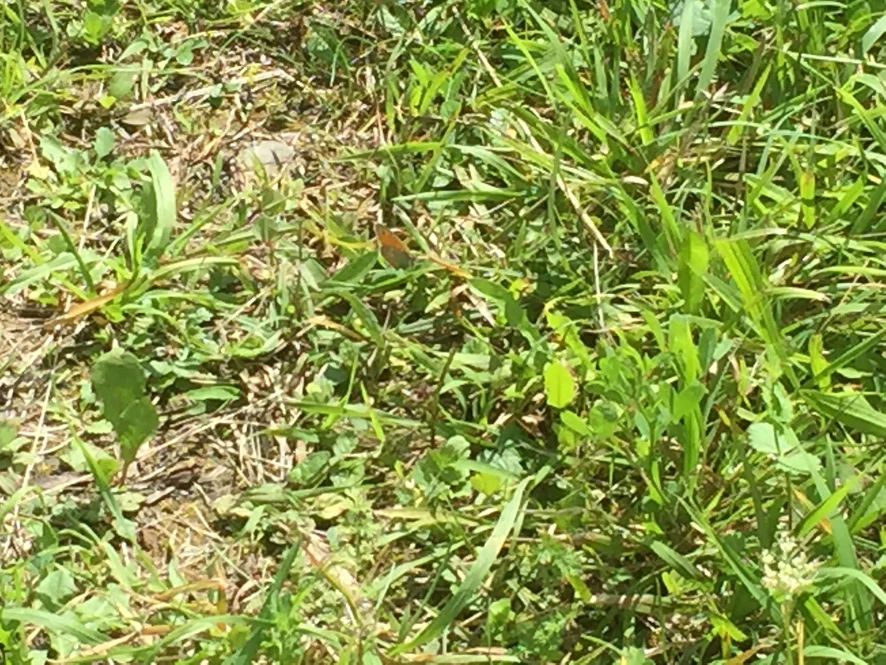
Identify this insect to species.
Coenonympha pamphilus
